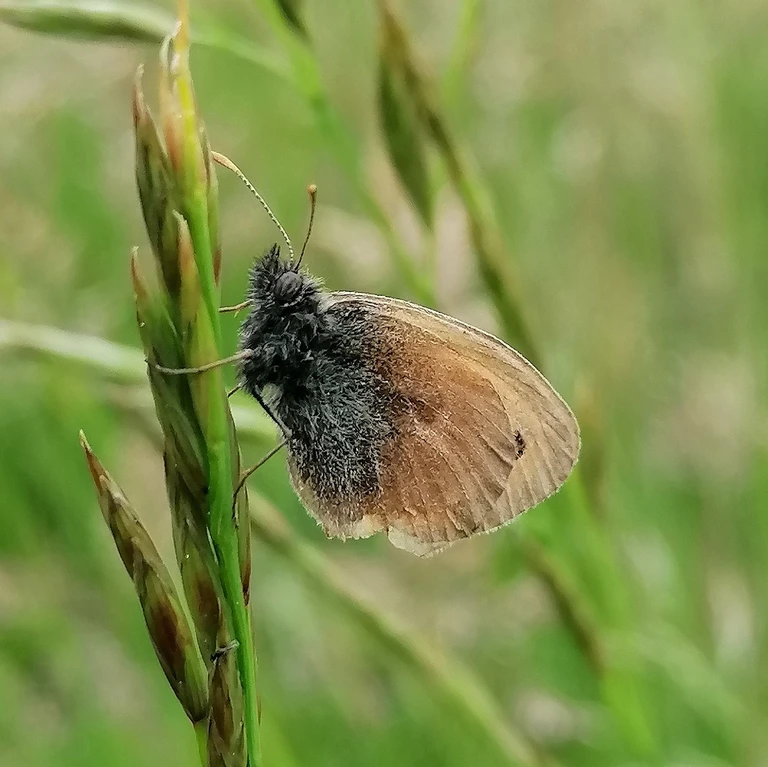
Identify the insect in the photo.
Coenonympha pamphilus
